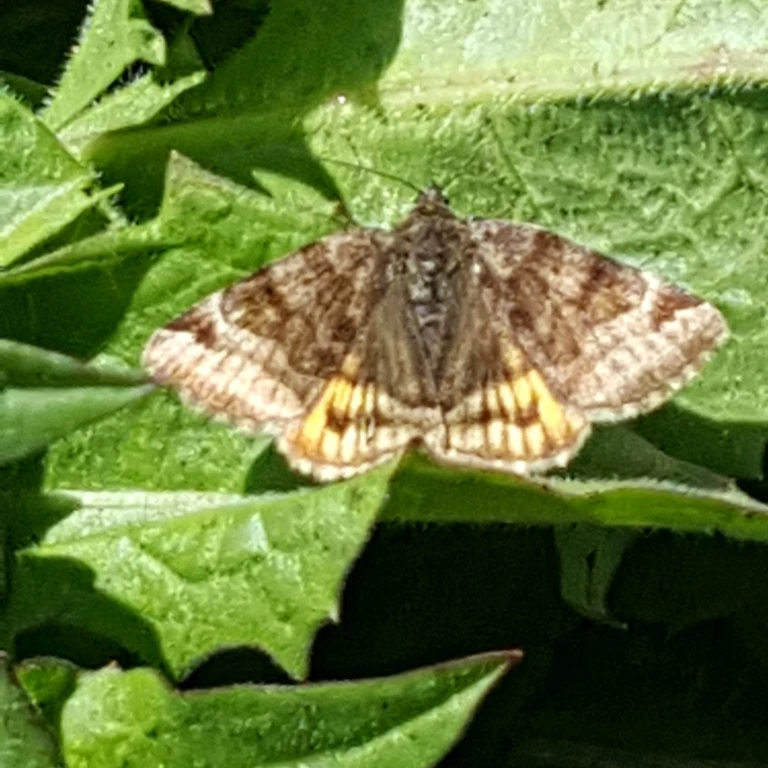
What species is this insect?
Euclidia glyphica
